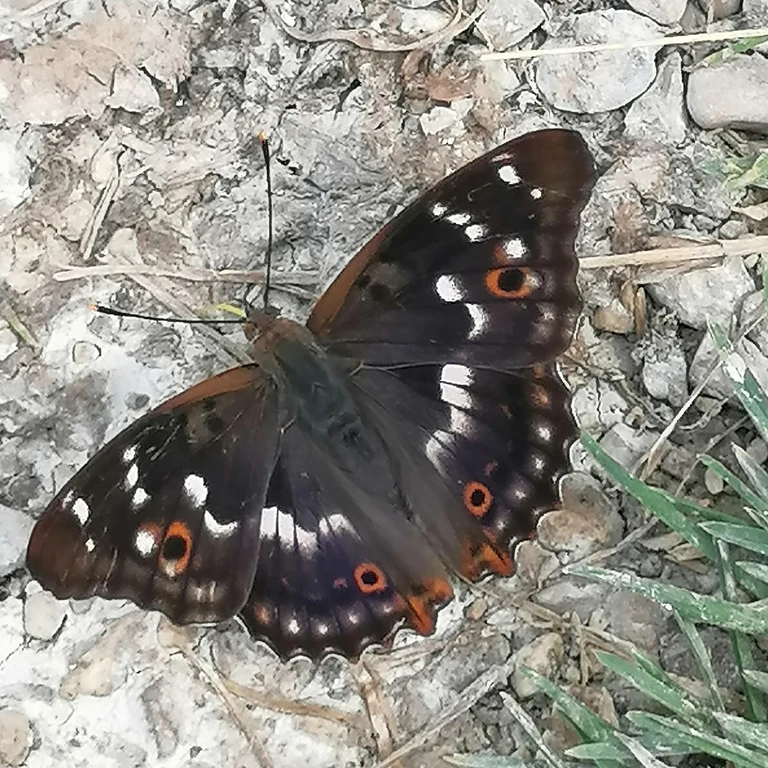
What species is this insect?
Apatura ilia
